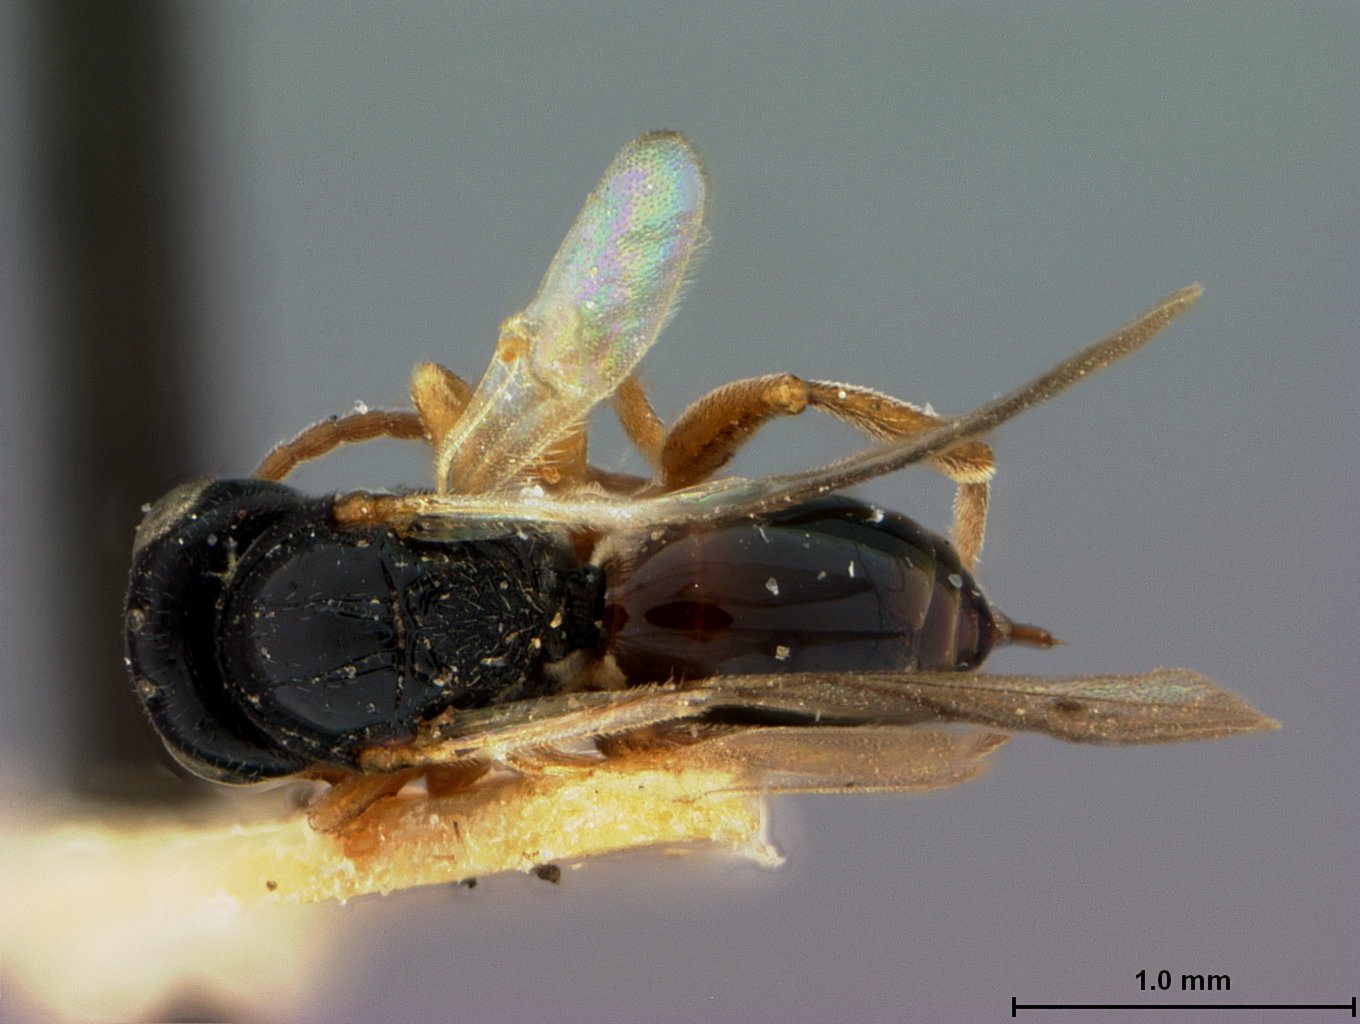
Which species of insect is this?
Synophromorpha terricola
